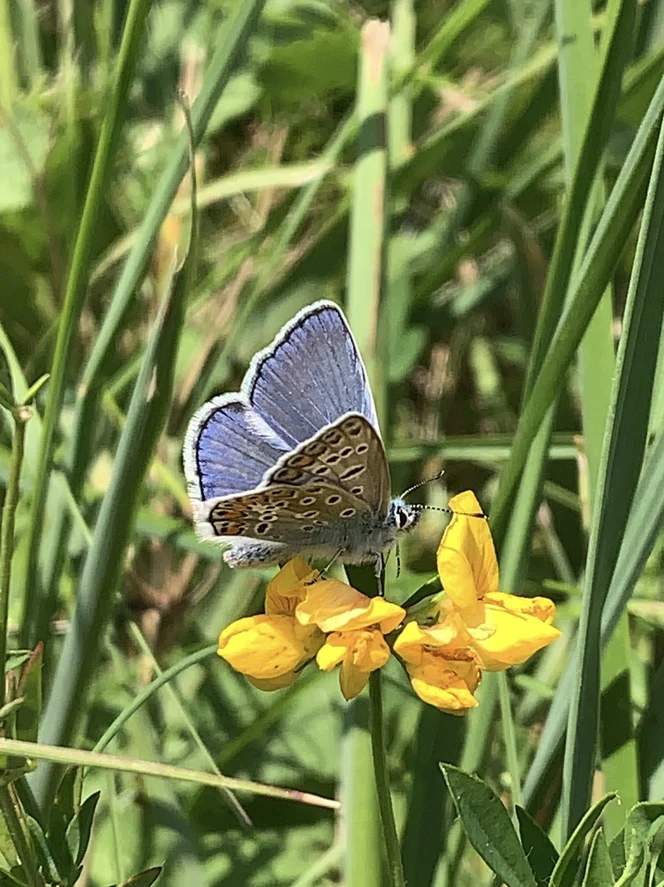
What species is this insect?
Polyommatus icarus
